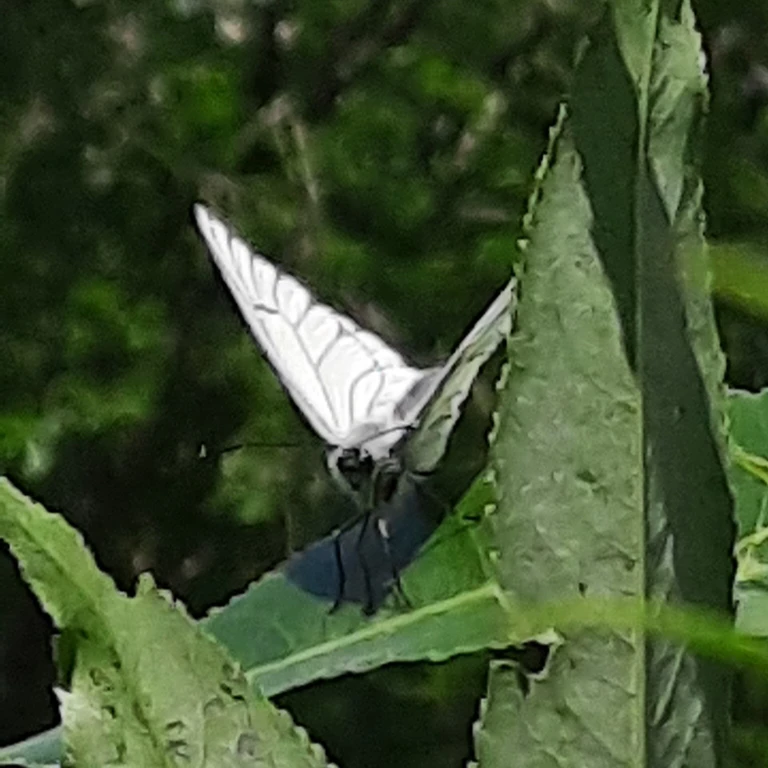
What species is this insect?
Aporia crataegi
